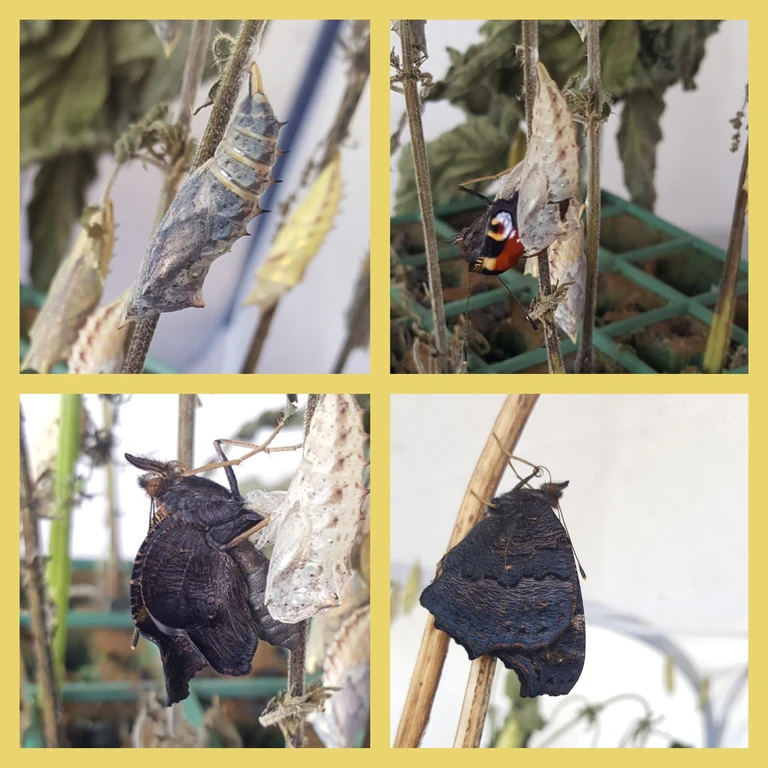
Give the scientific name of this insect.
Aglais io
